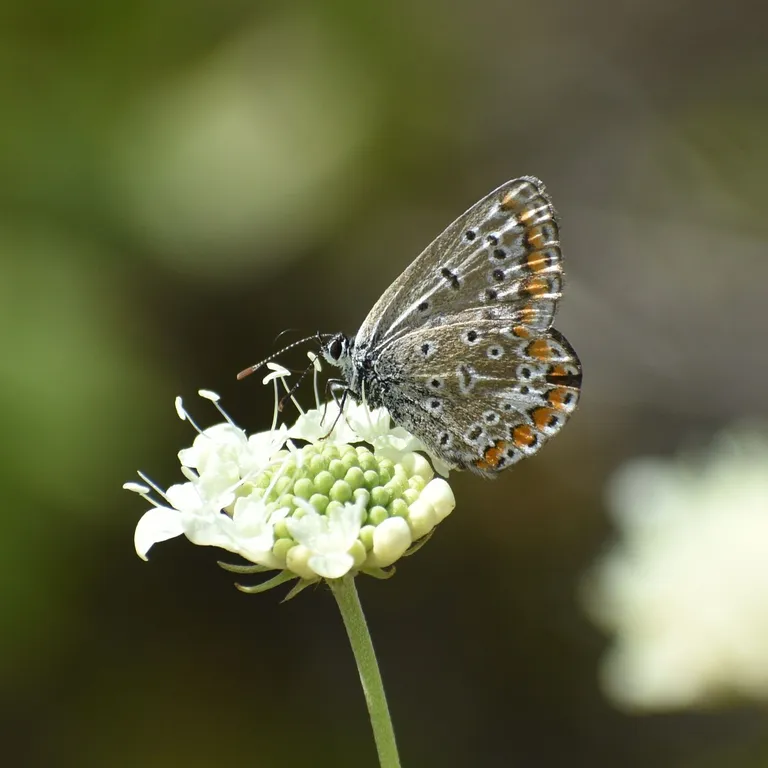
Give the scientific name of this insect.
Polyommatus icarus
